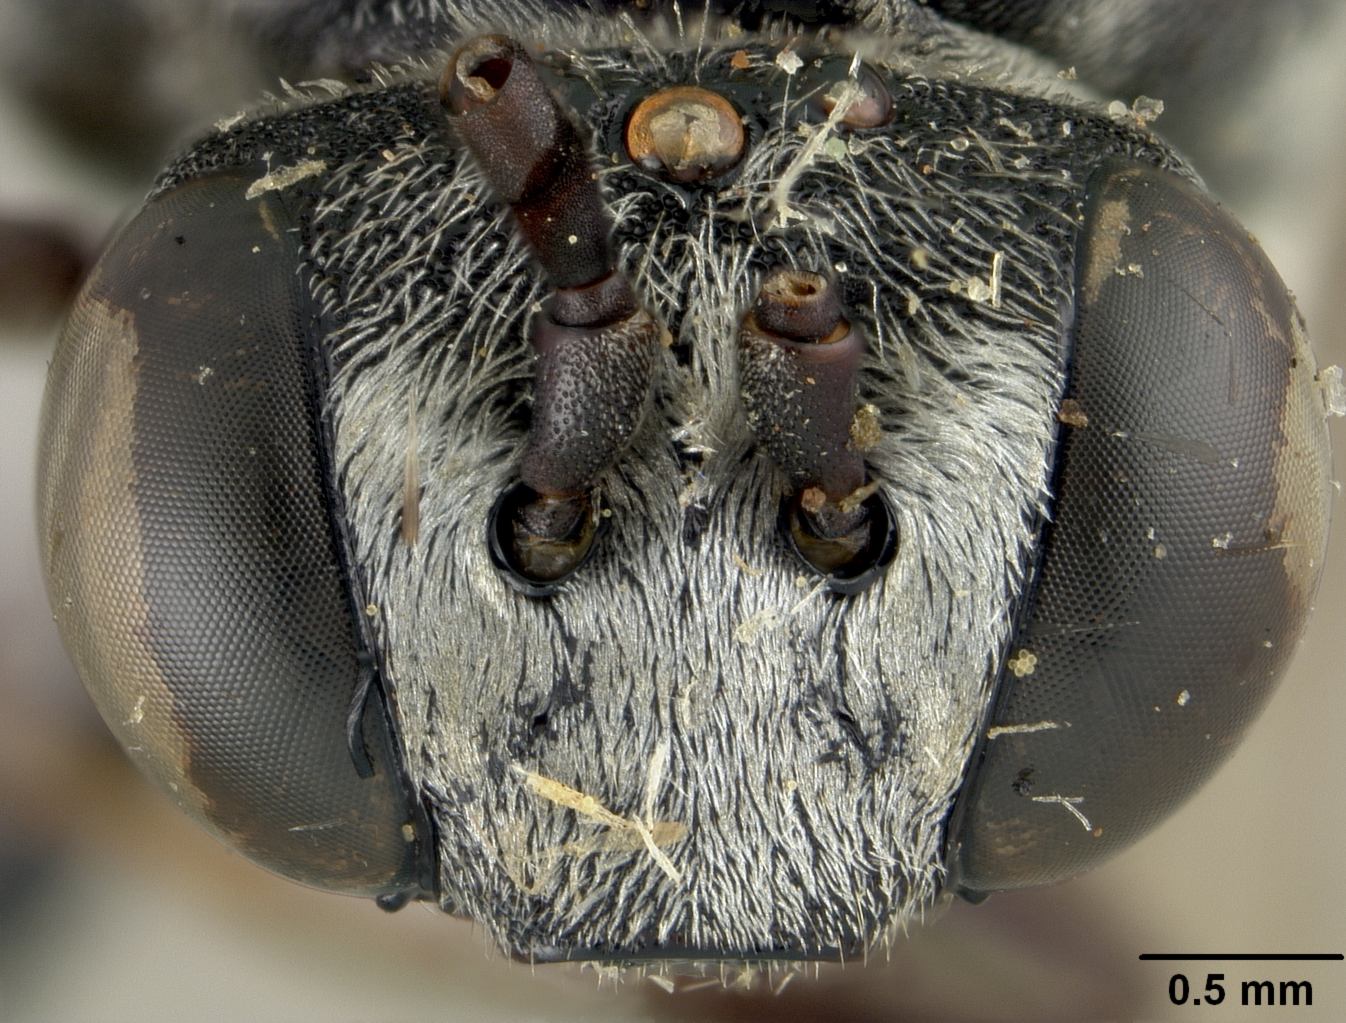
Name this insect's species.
Triepeolus banksi
